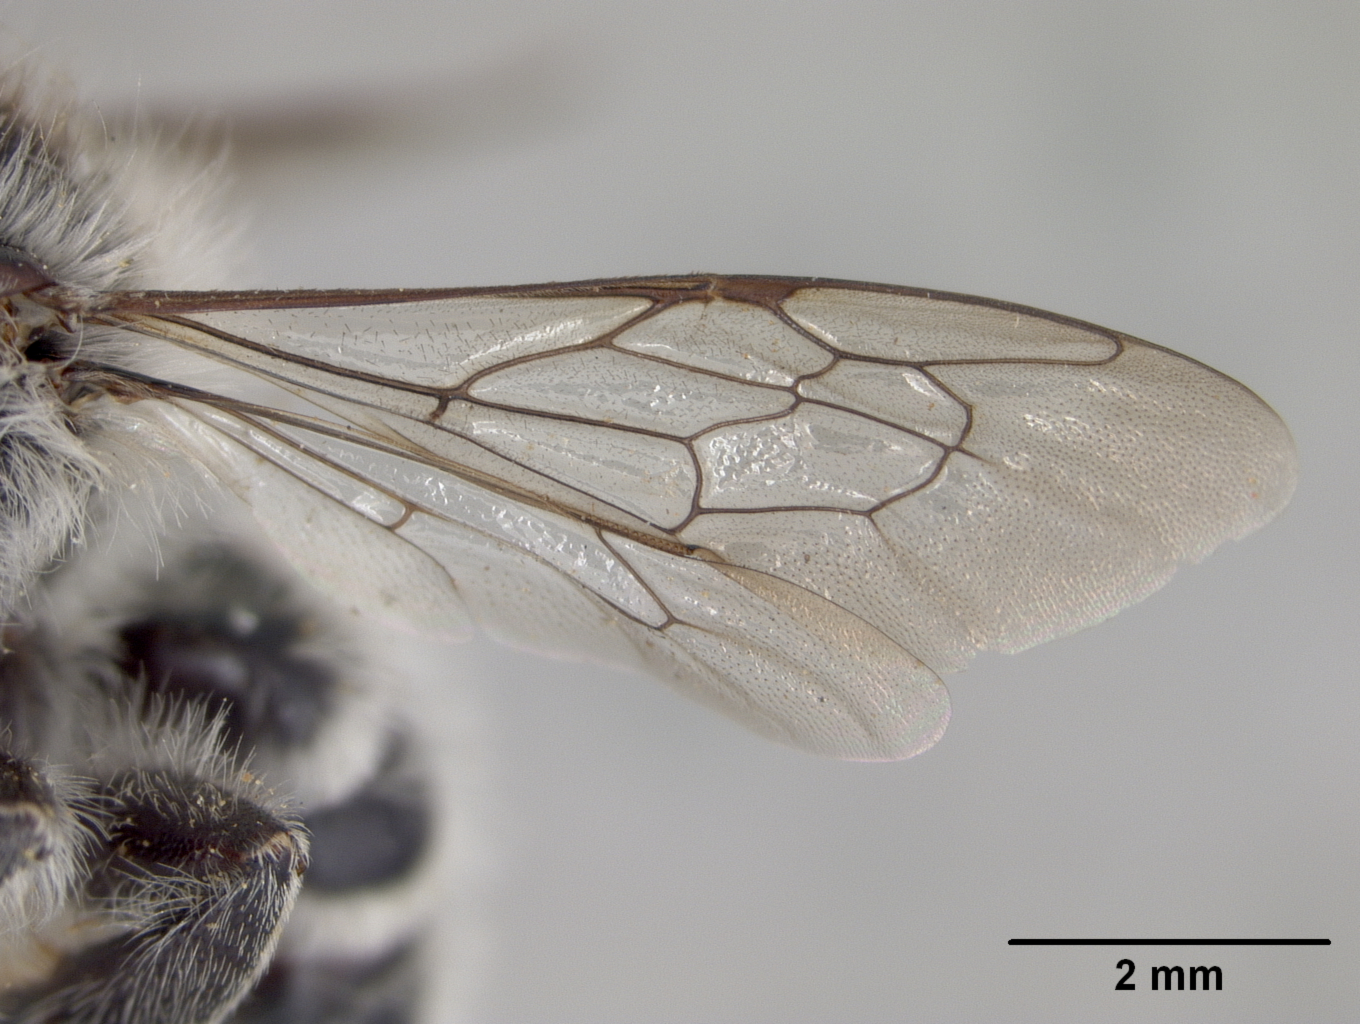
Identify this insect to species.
Megachile pseudolegalis
